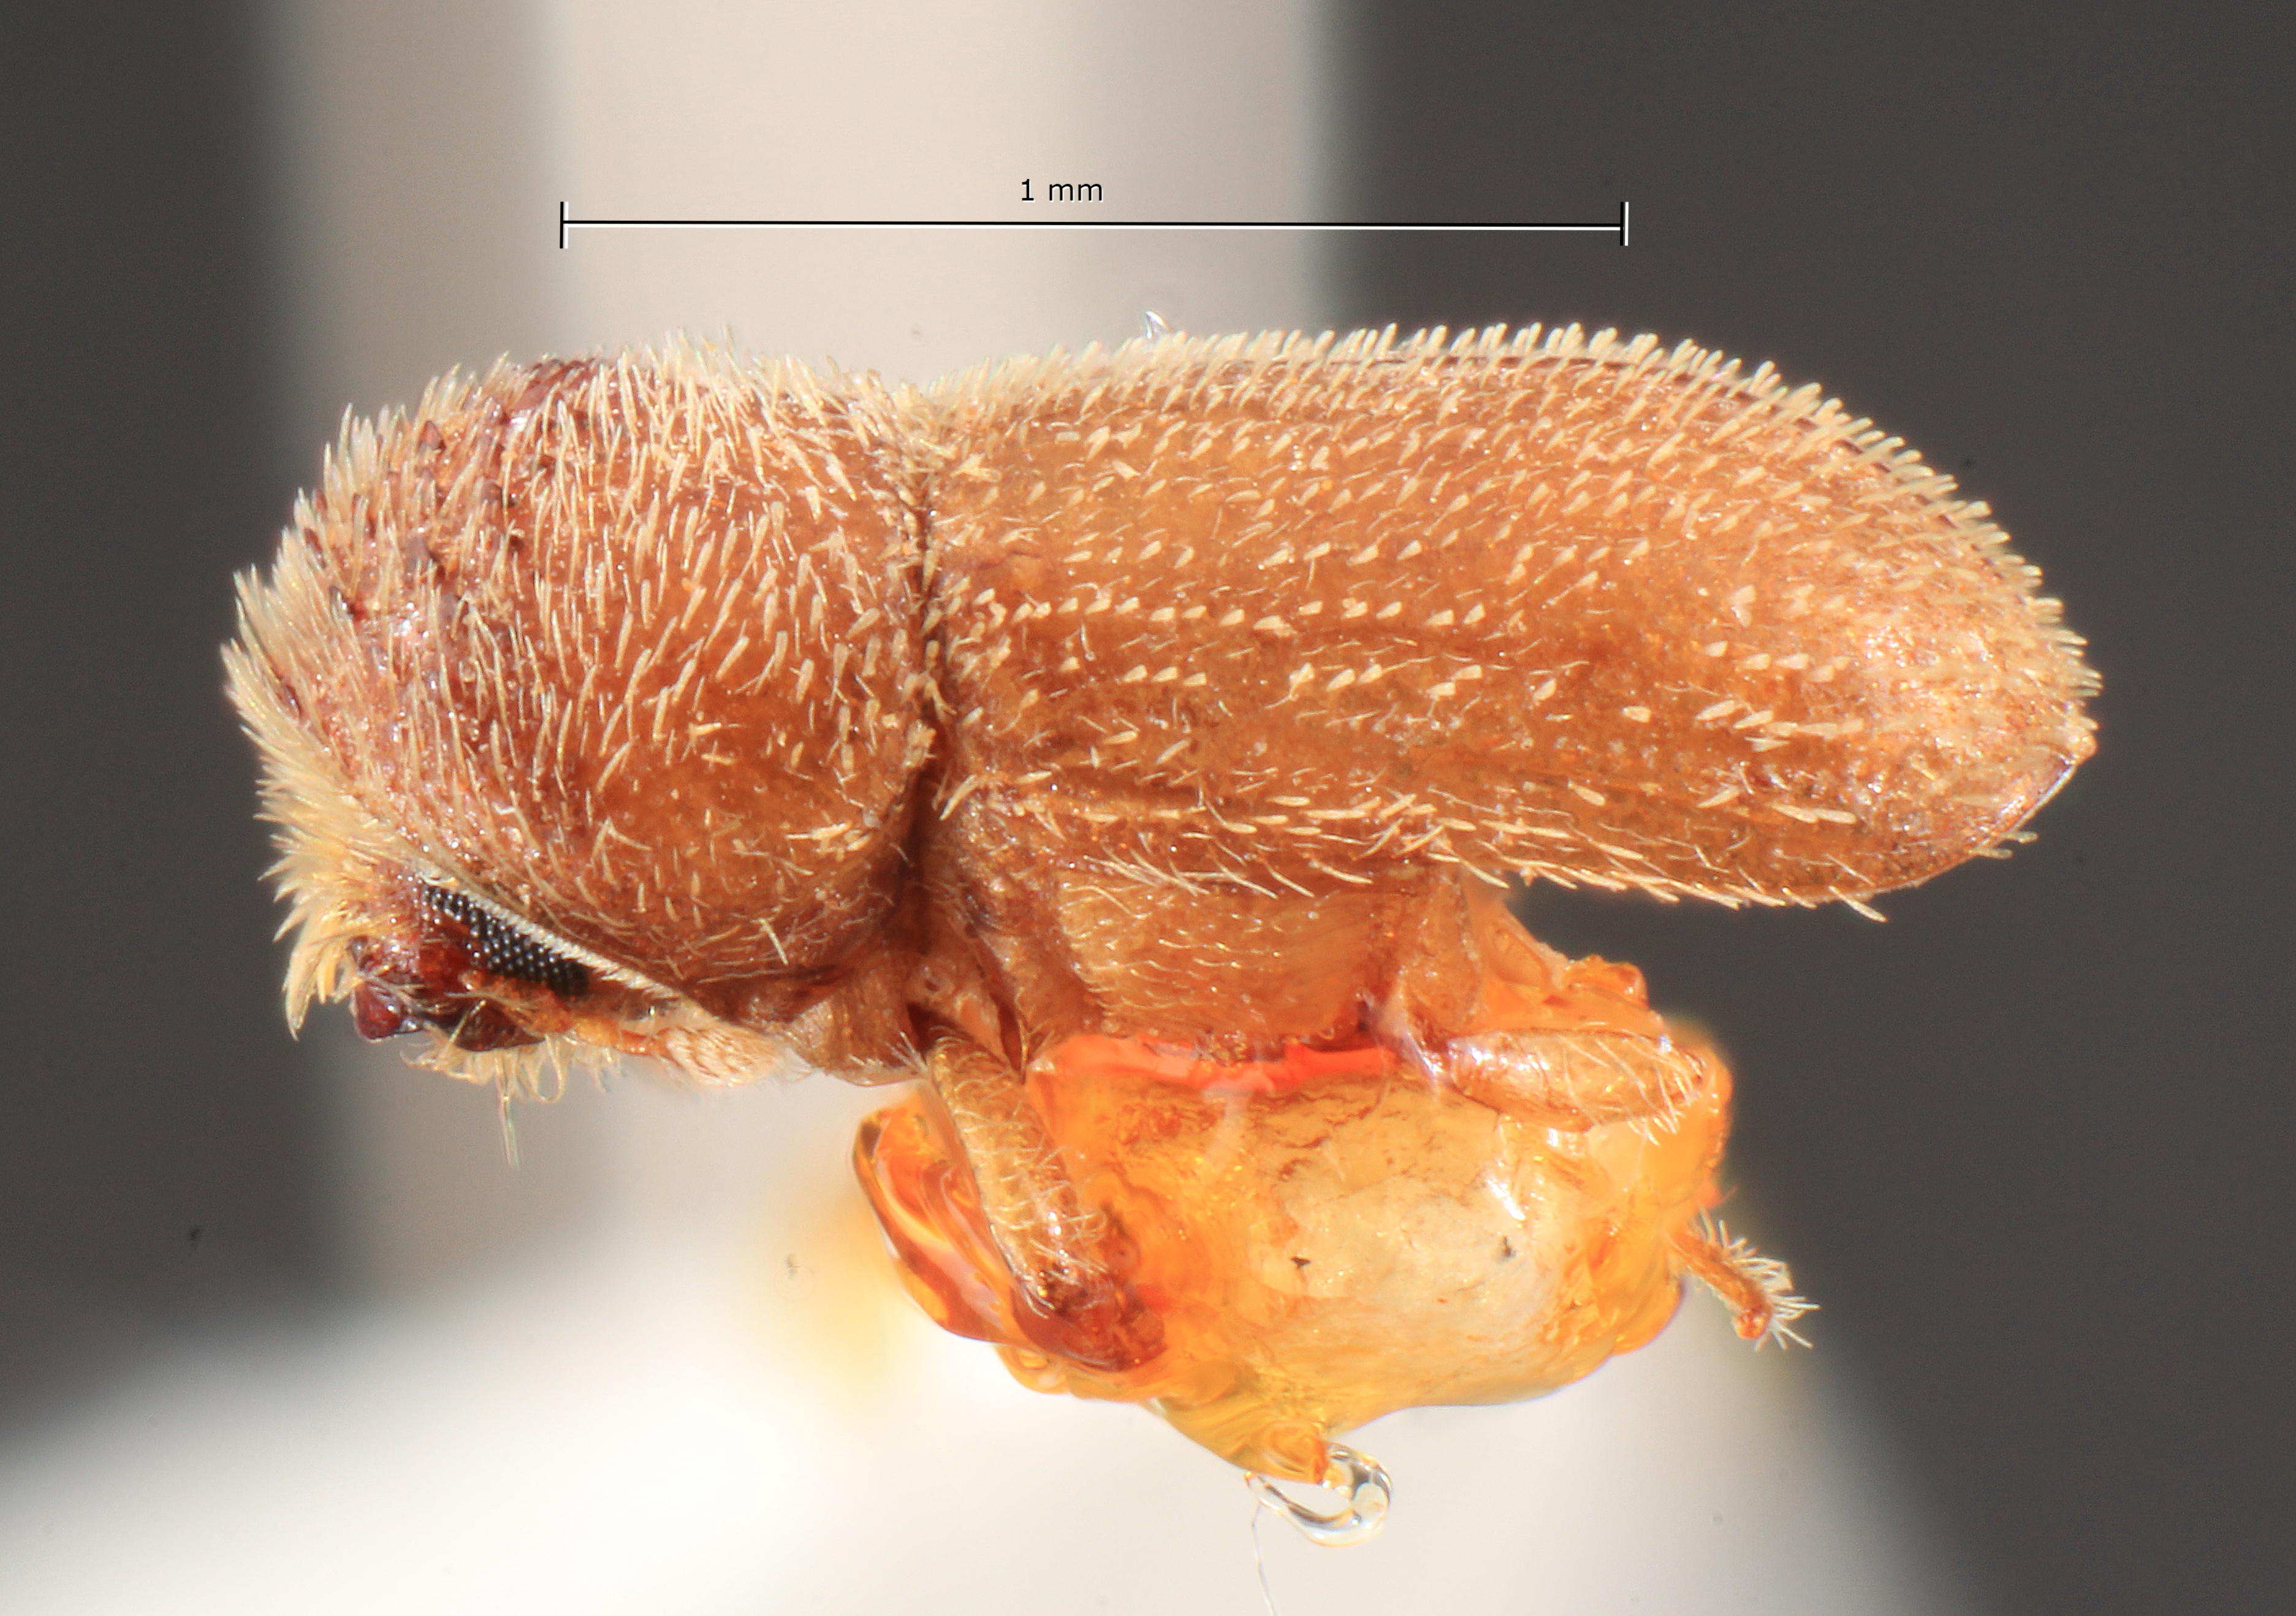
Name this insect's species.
Stephanoderes biseriatus
